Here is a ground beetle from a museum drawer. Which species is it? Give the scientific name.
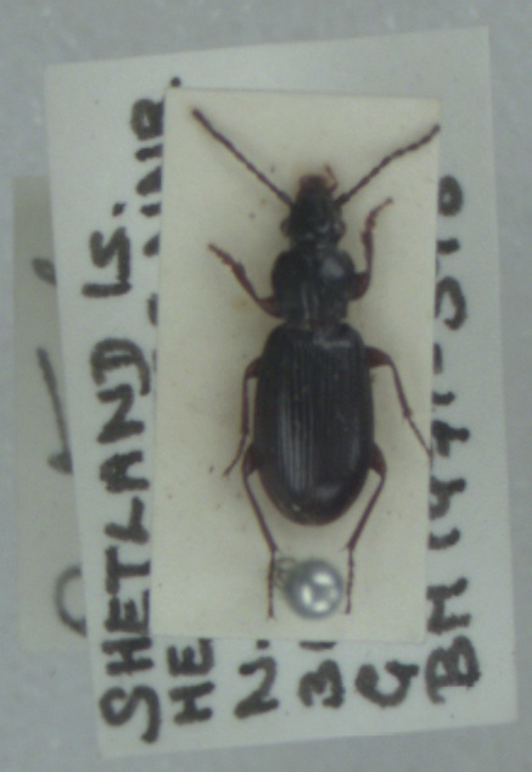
Patrobus assimilis
